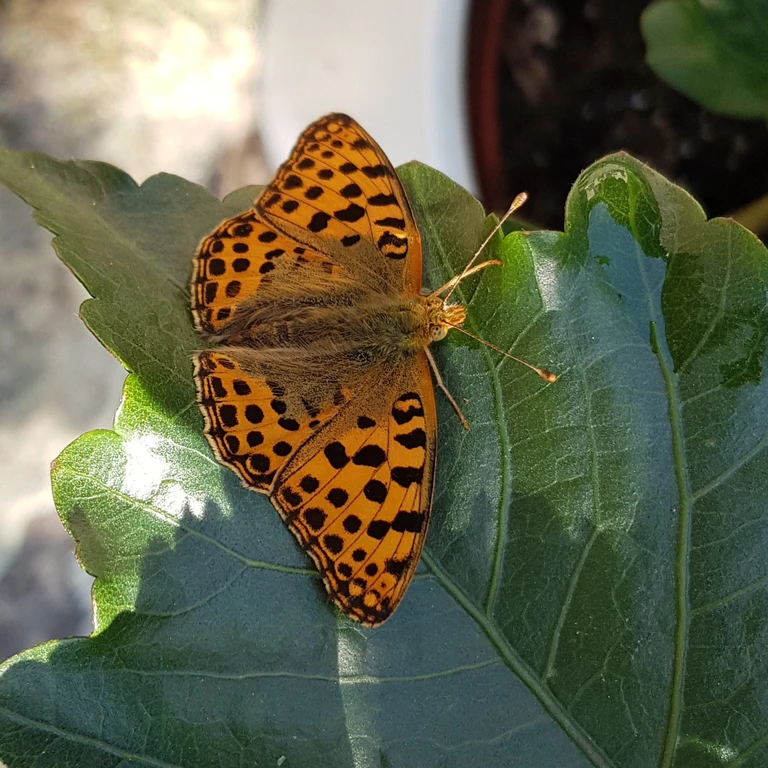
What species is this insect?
Issoria lathonia
